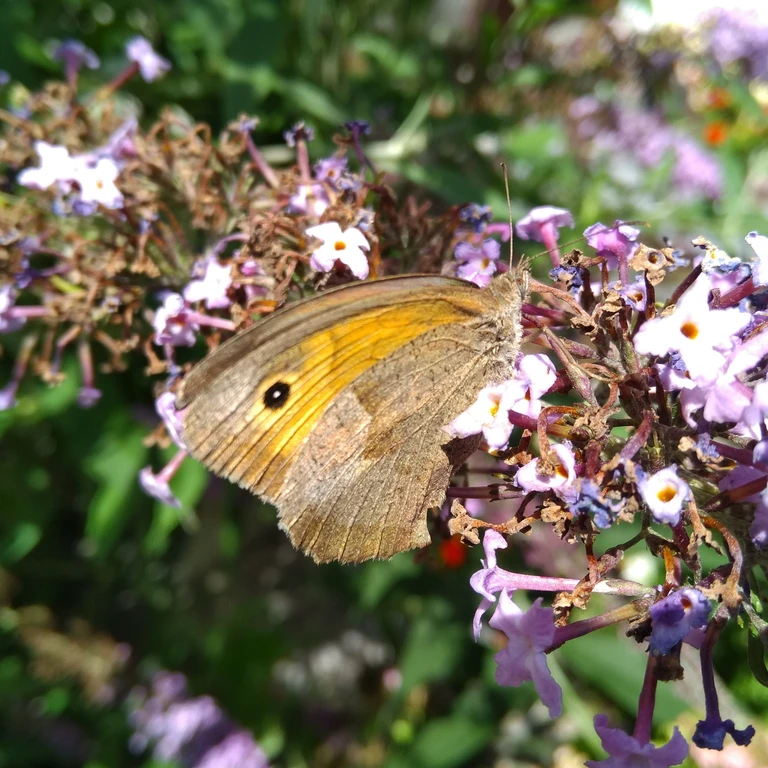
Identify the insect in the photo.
Maniola jurtina
